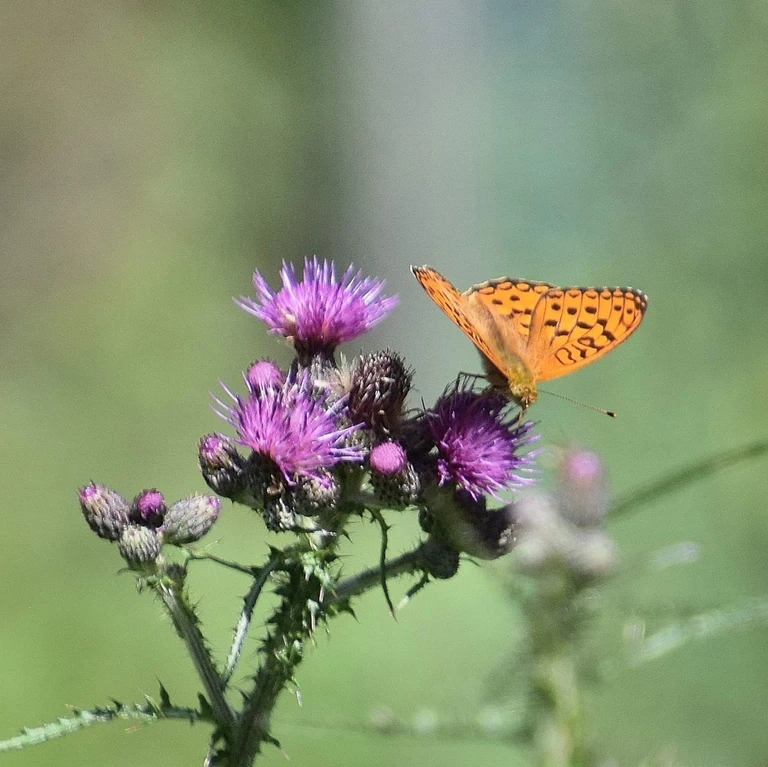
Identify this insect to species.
Fabriciana adippe
